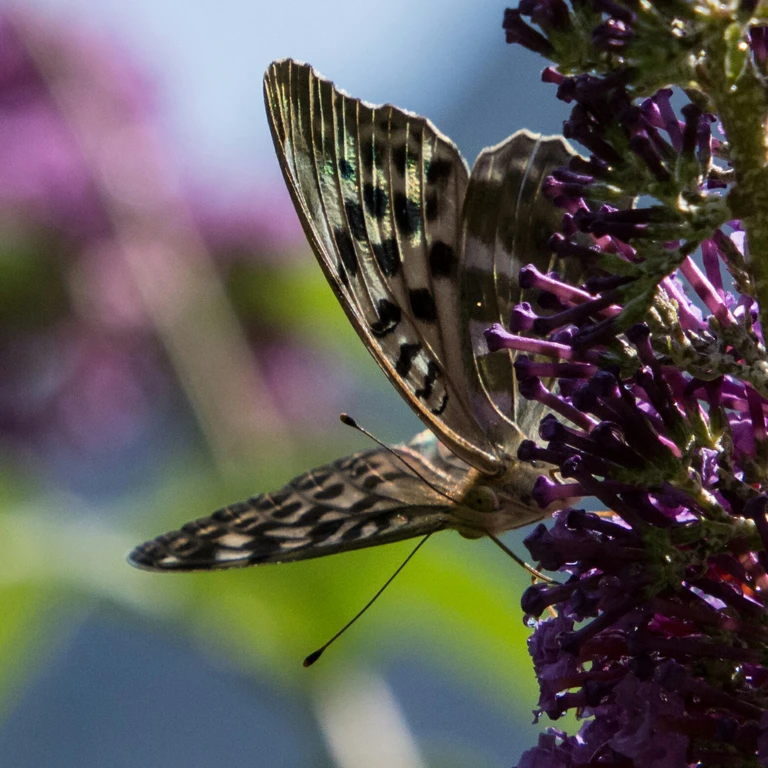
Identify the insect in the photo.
Argynnis paphia
